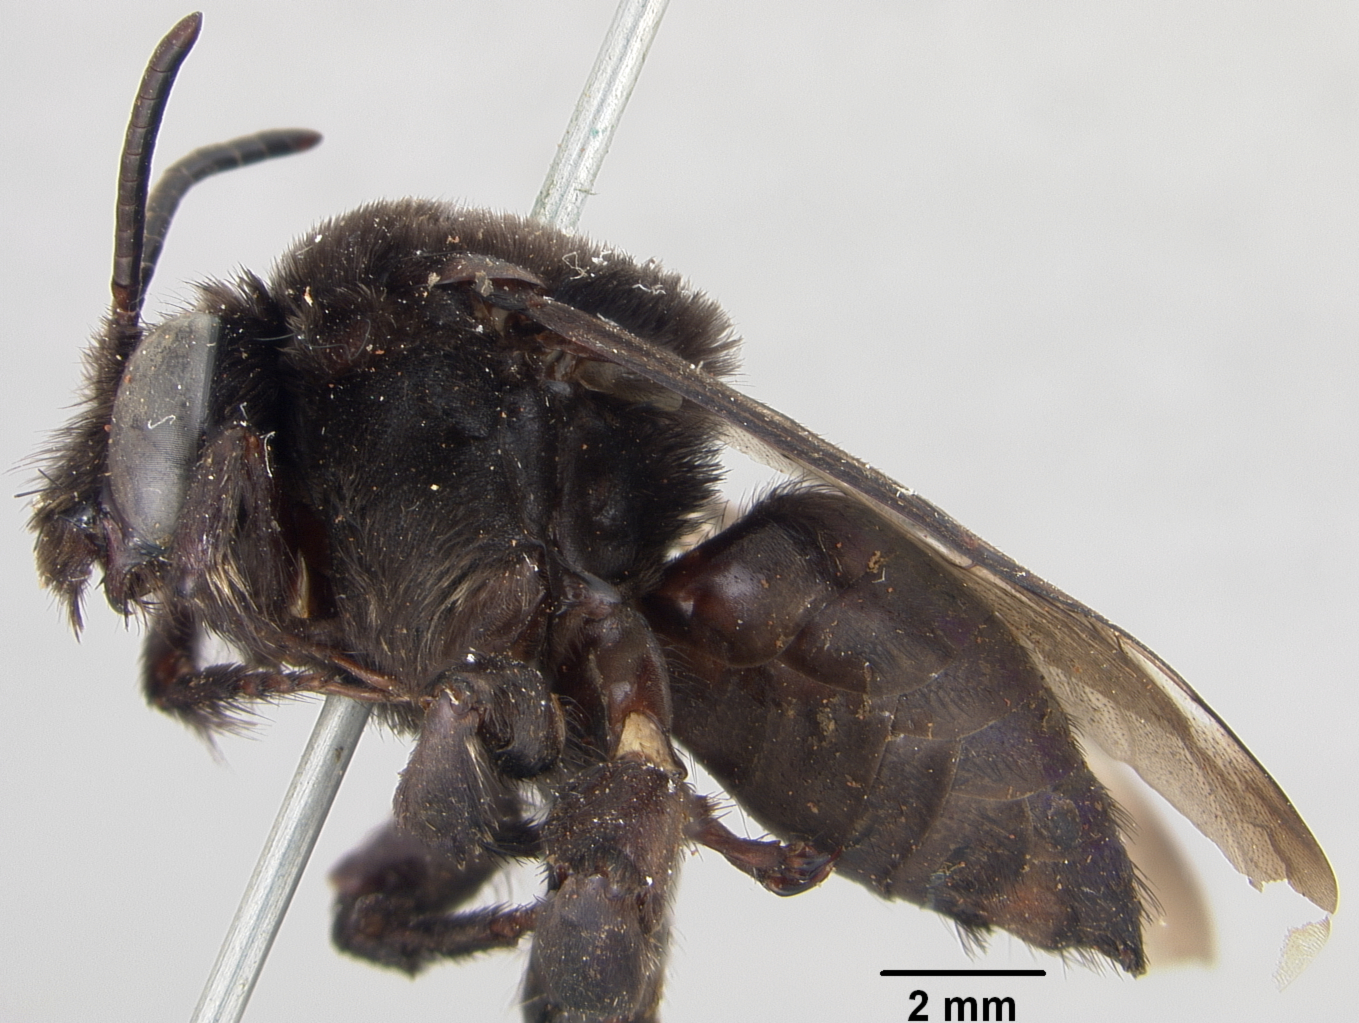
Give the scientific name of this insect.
Mesonychium dugesi
